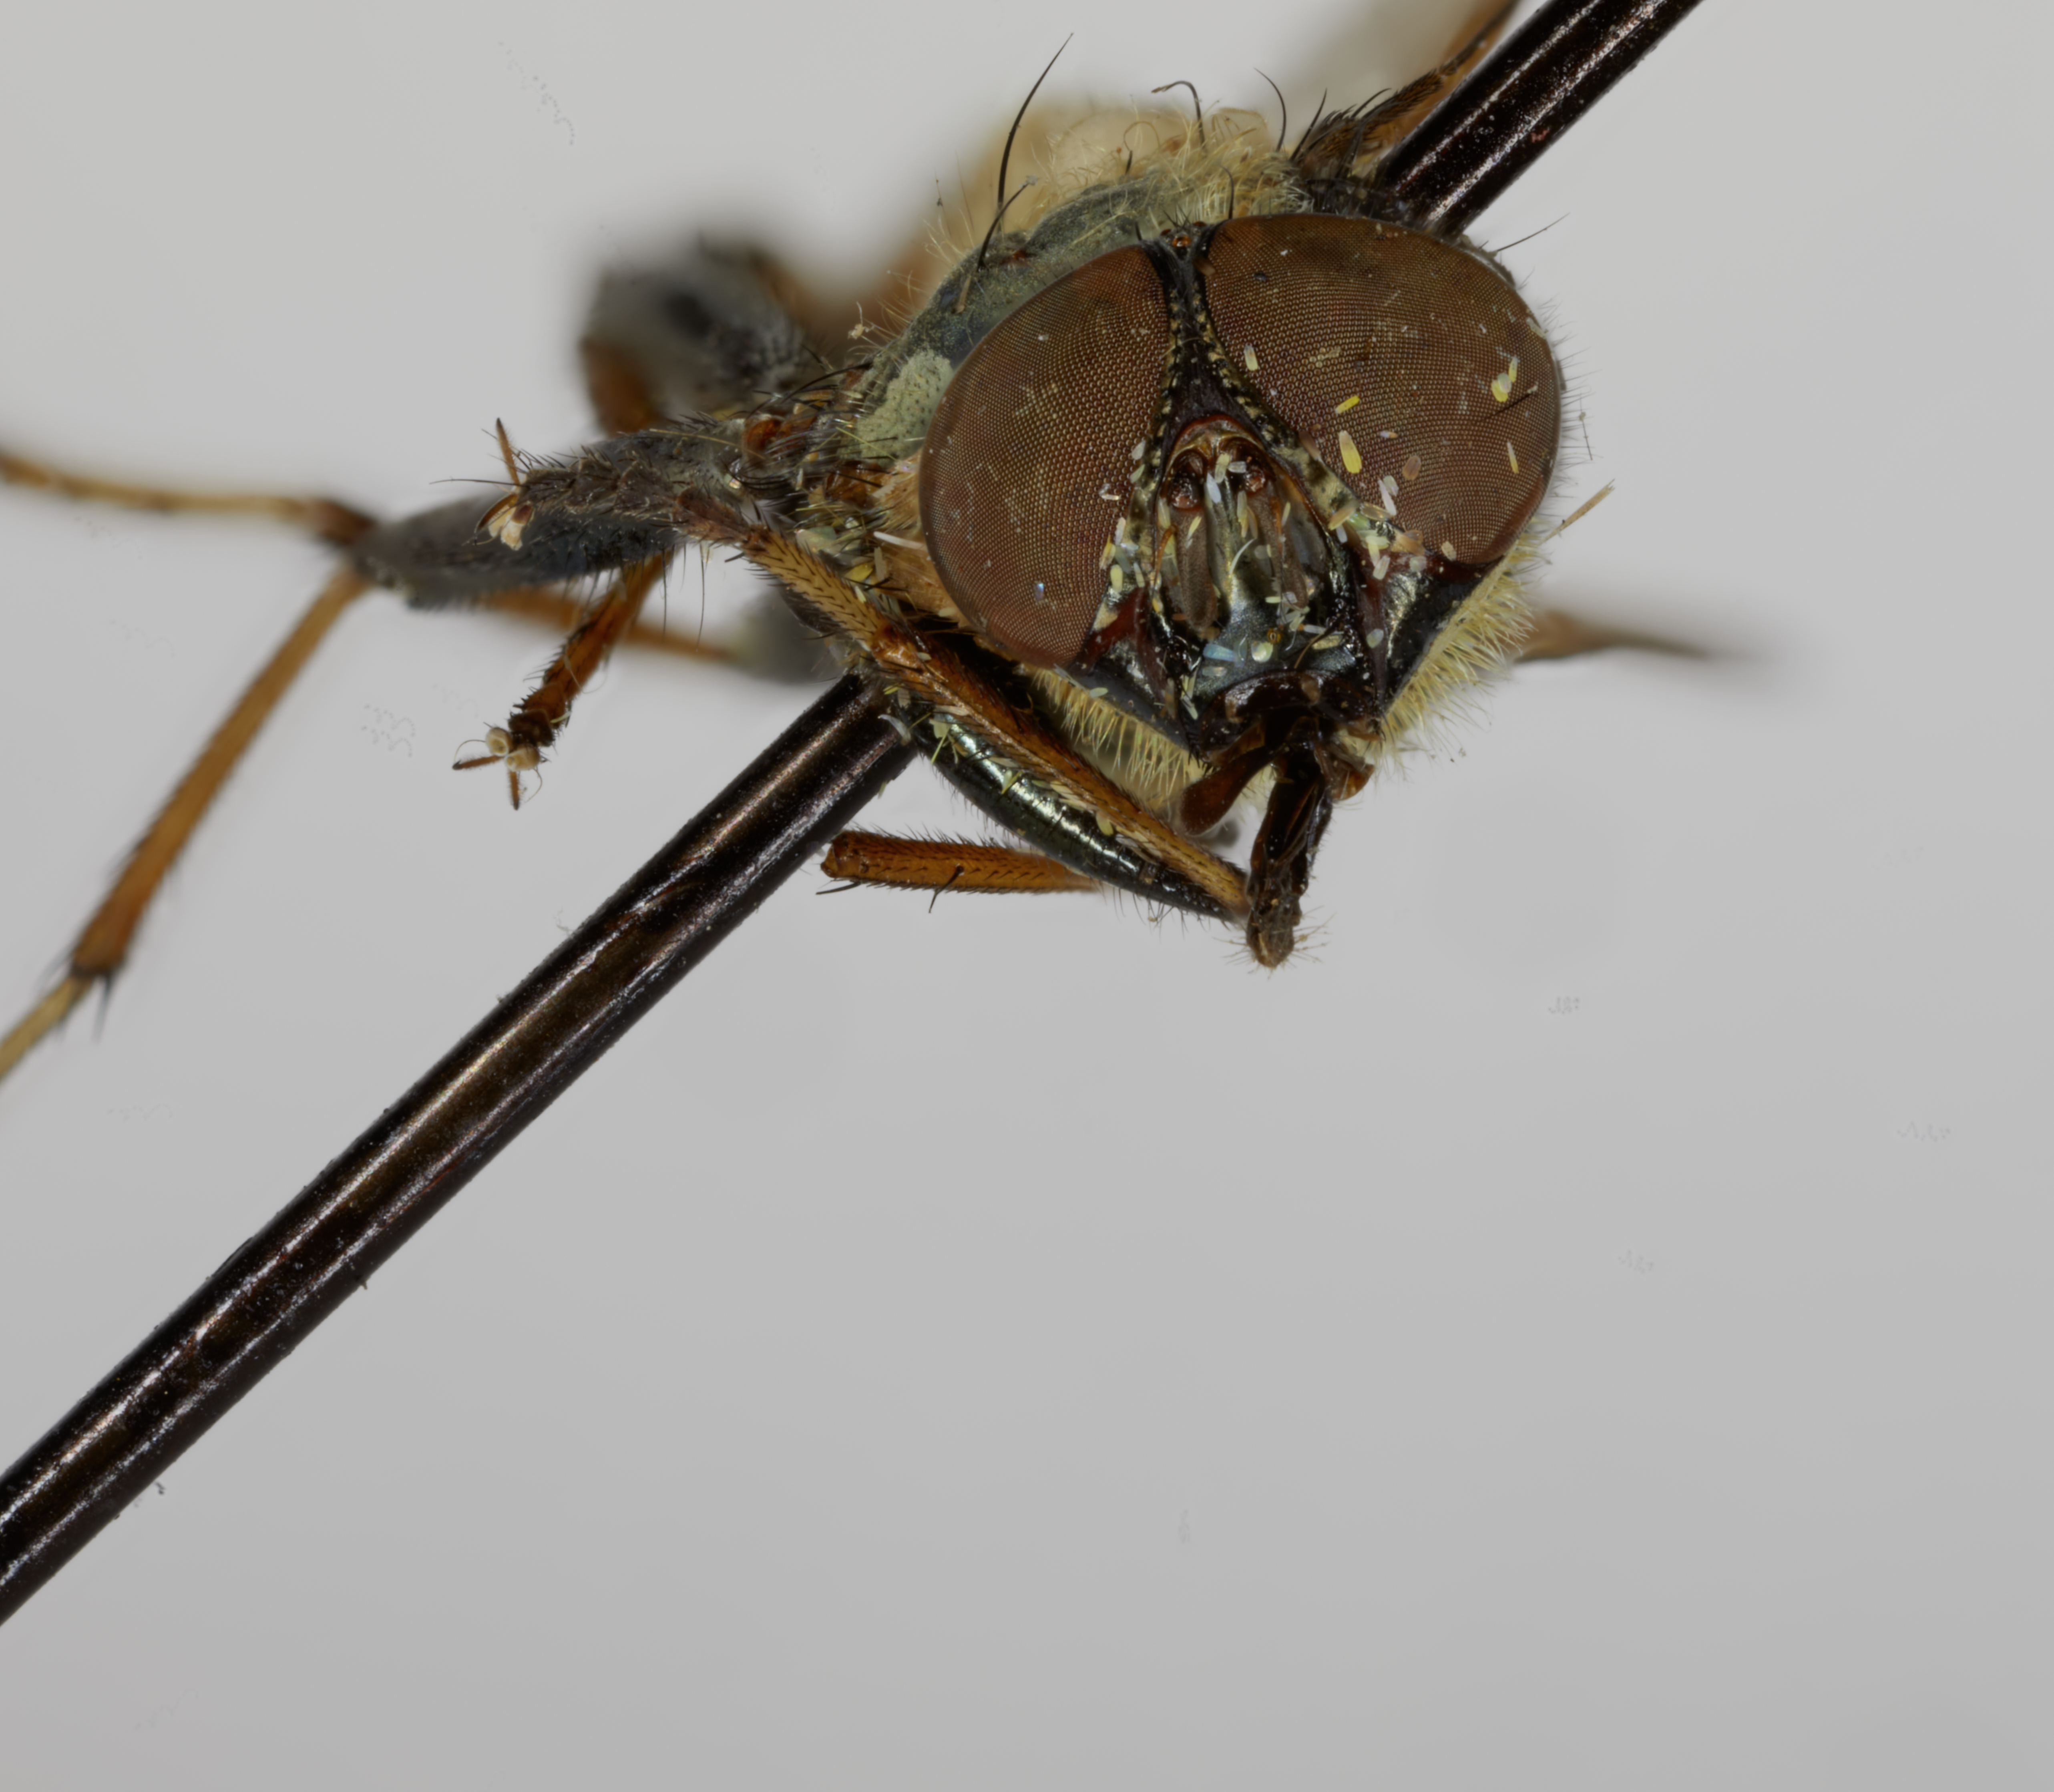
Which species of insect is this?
Idiella tripartita (also Idiella orientalis)
